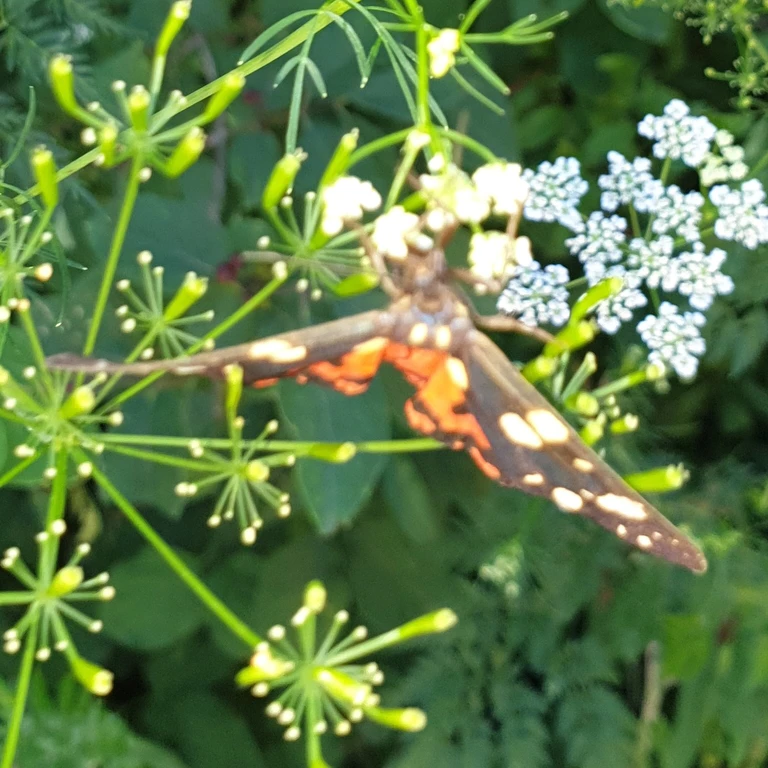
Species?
Callimorpha dominula
